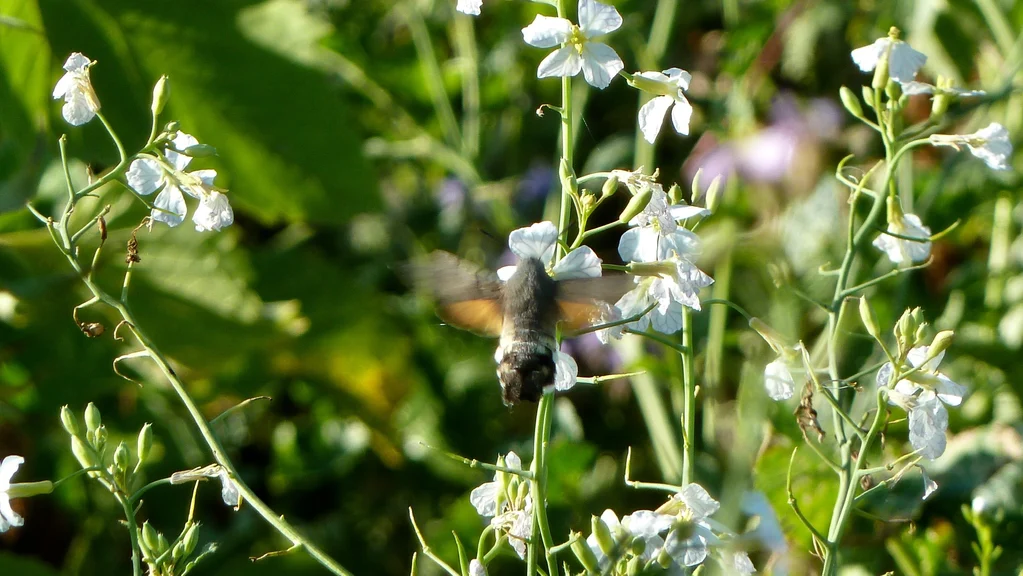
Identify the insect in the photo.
Macroglossum stellatarum
